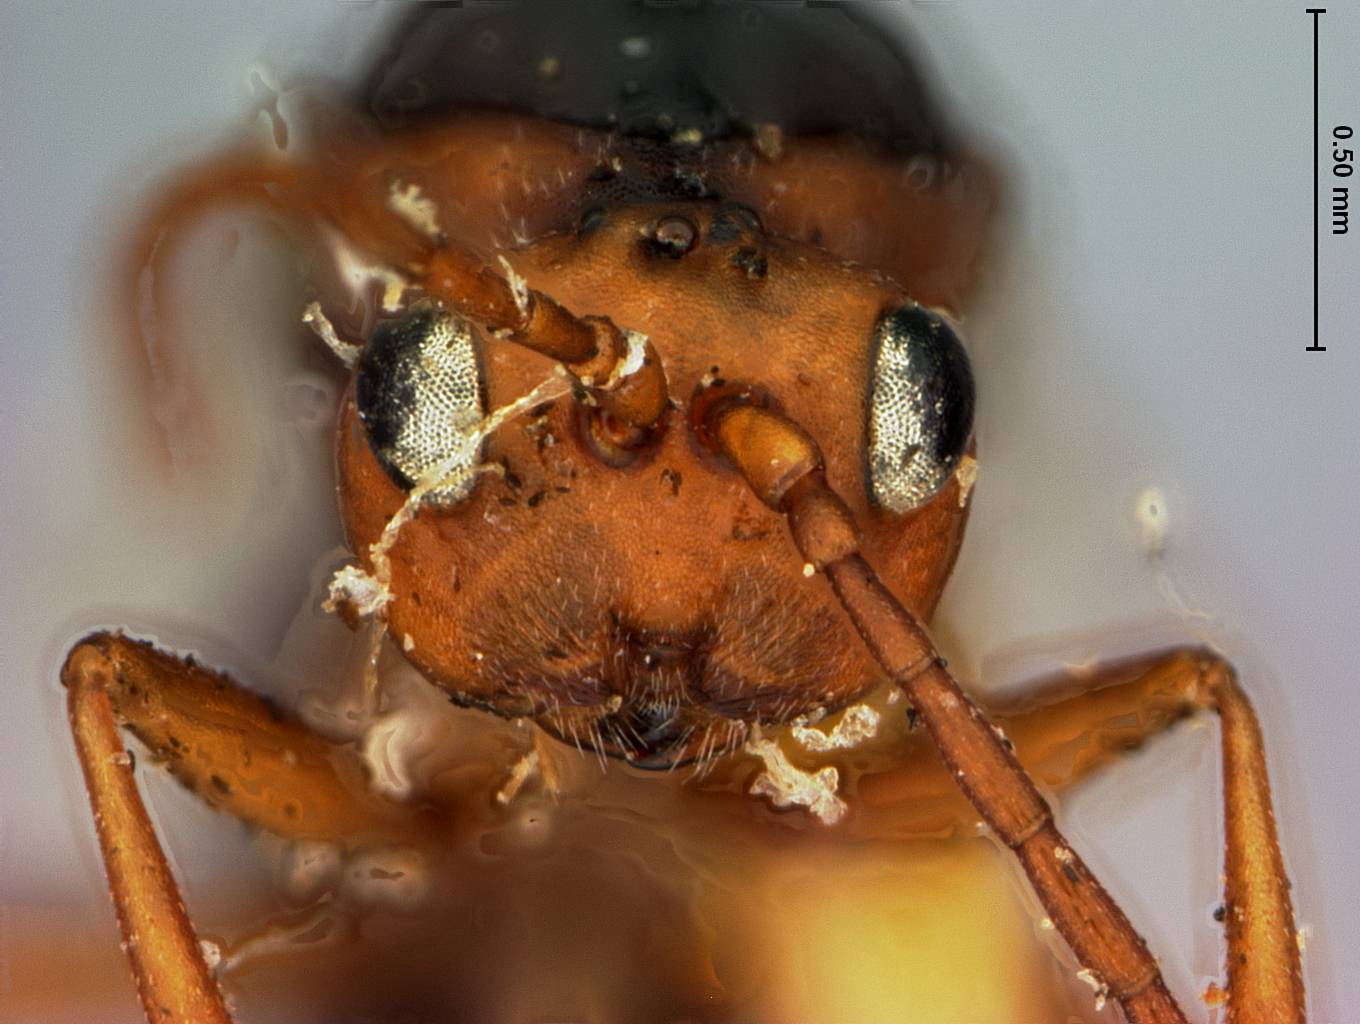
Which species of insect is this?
Asclepiadiphila stephanotidis
